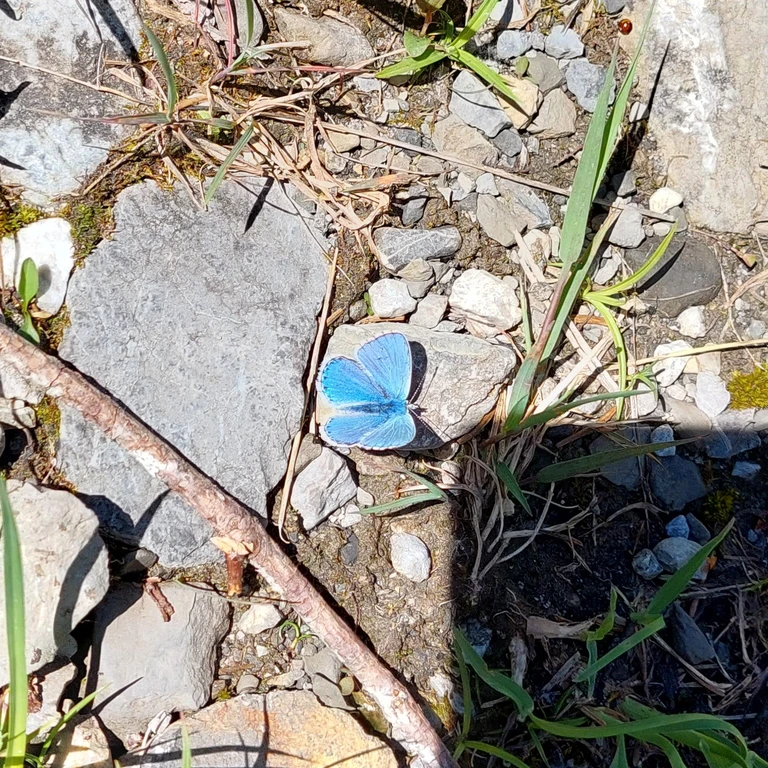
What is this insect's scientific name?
Lysandra bellargus
